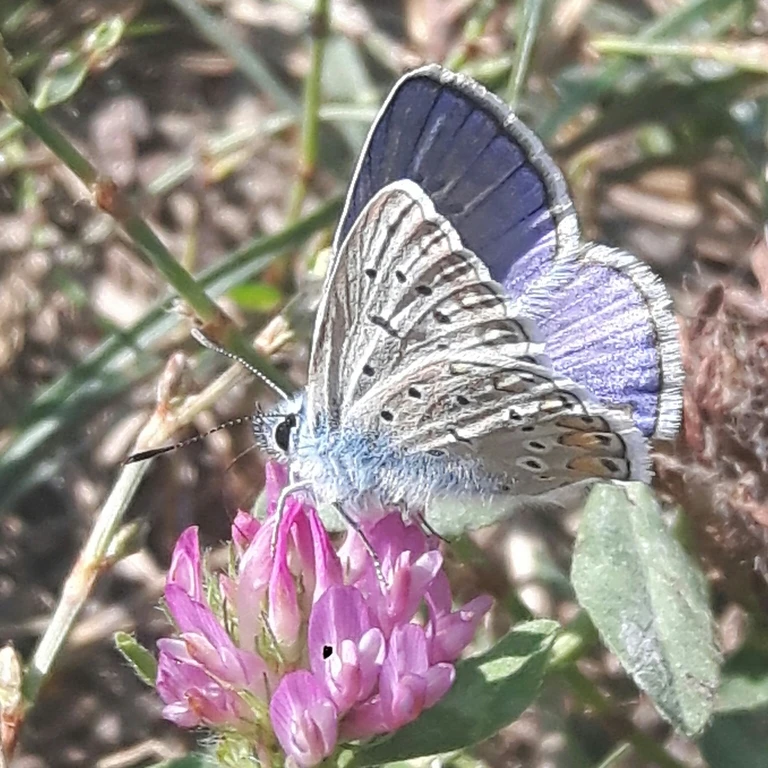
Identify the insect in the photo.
Polyommatus icarus
